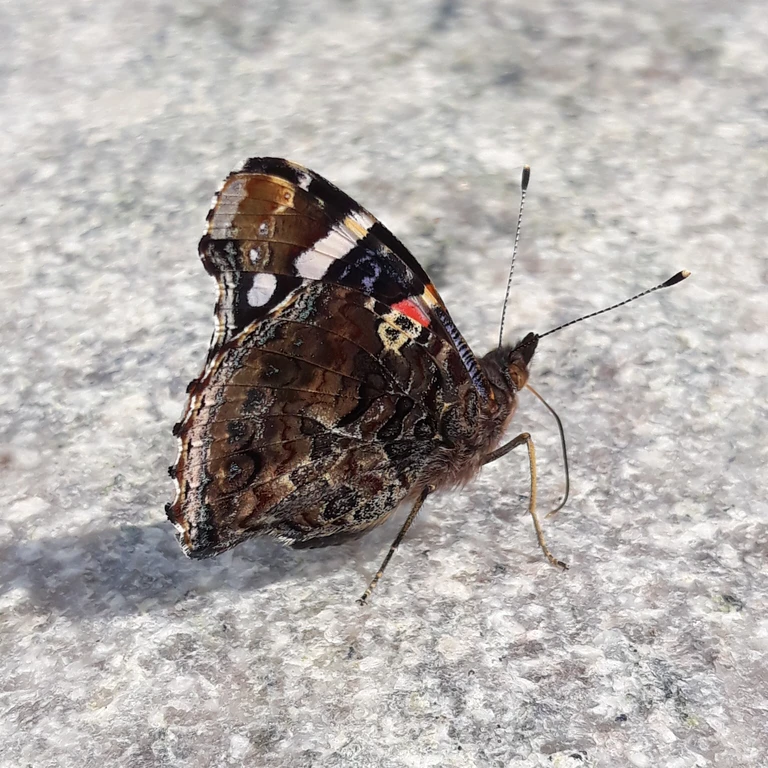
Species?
Vanessa atalanta
